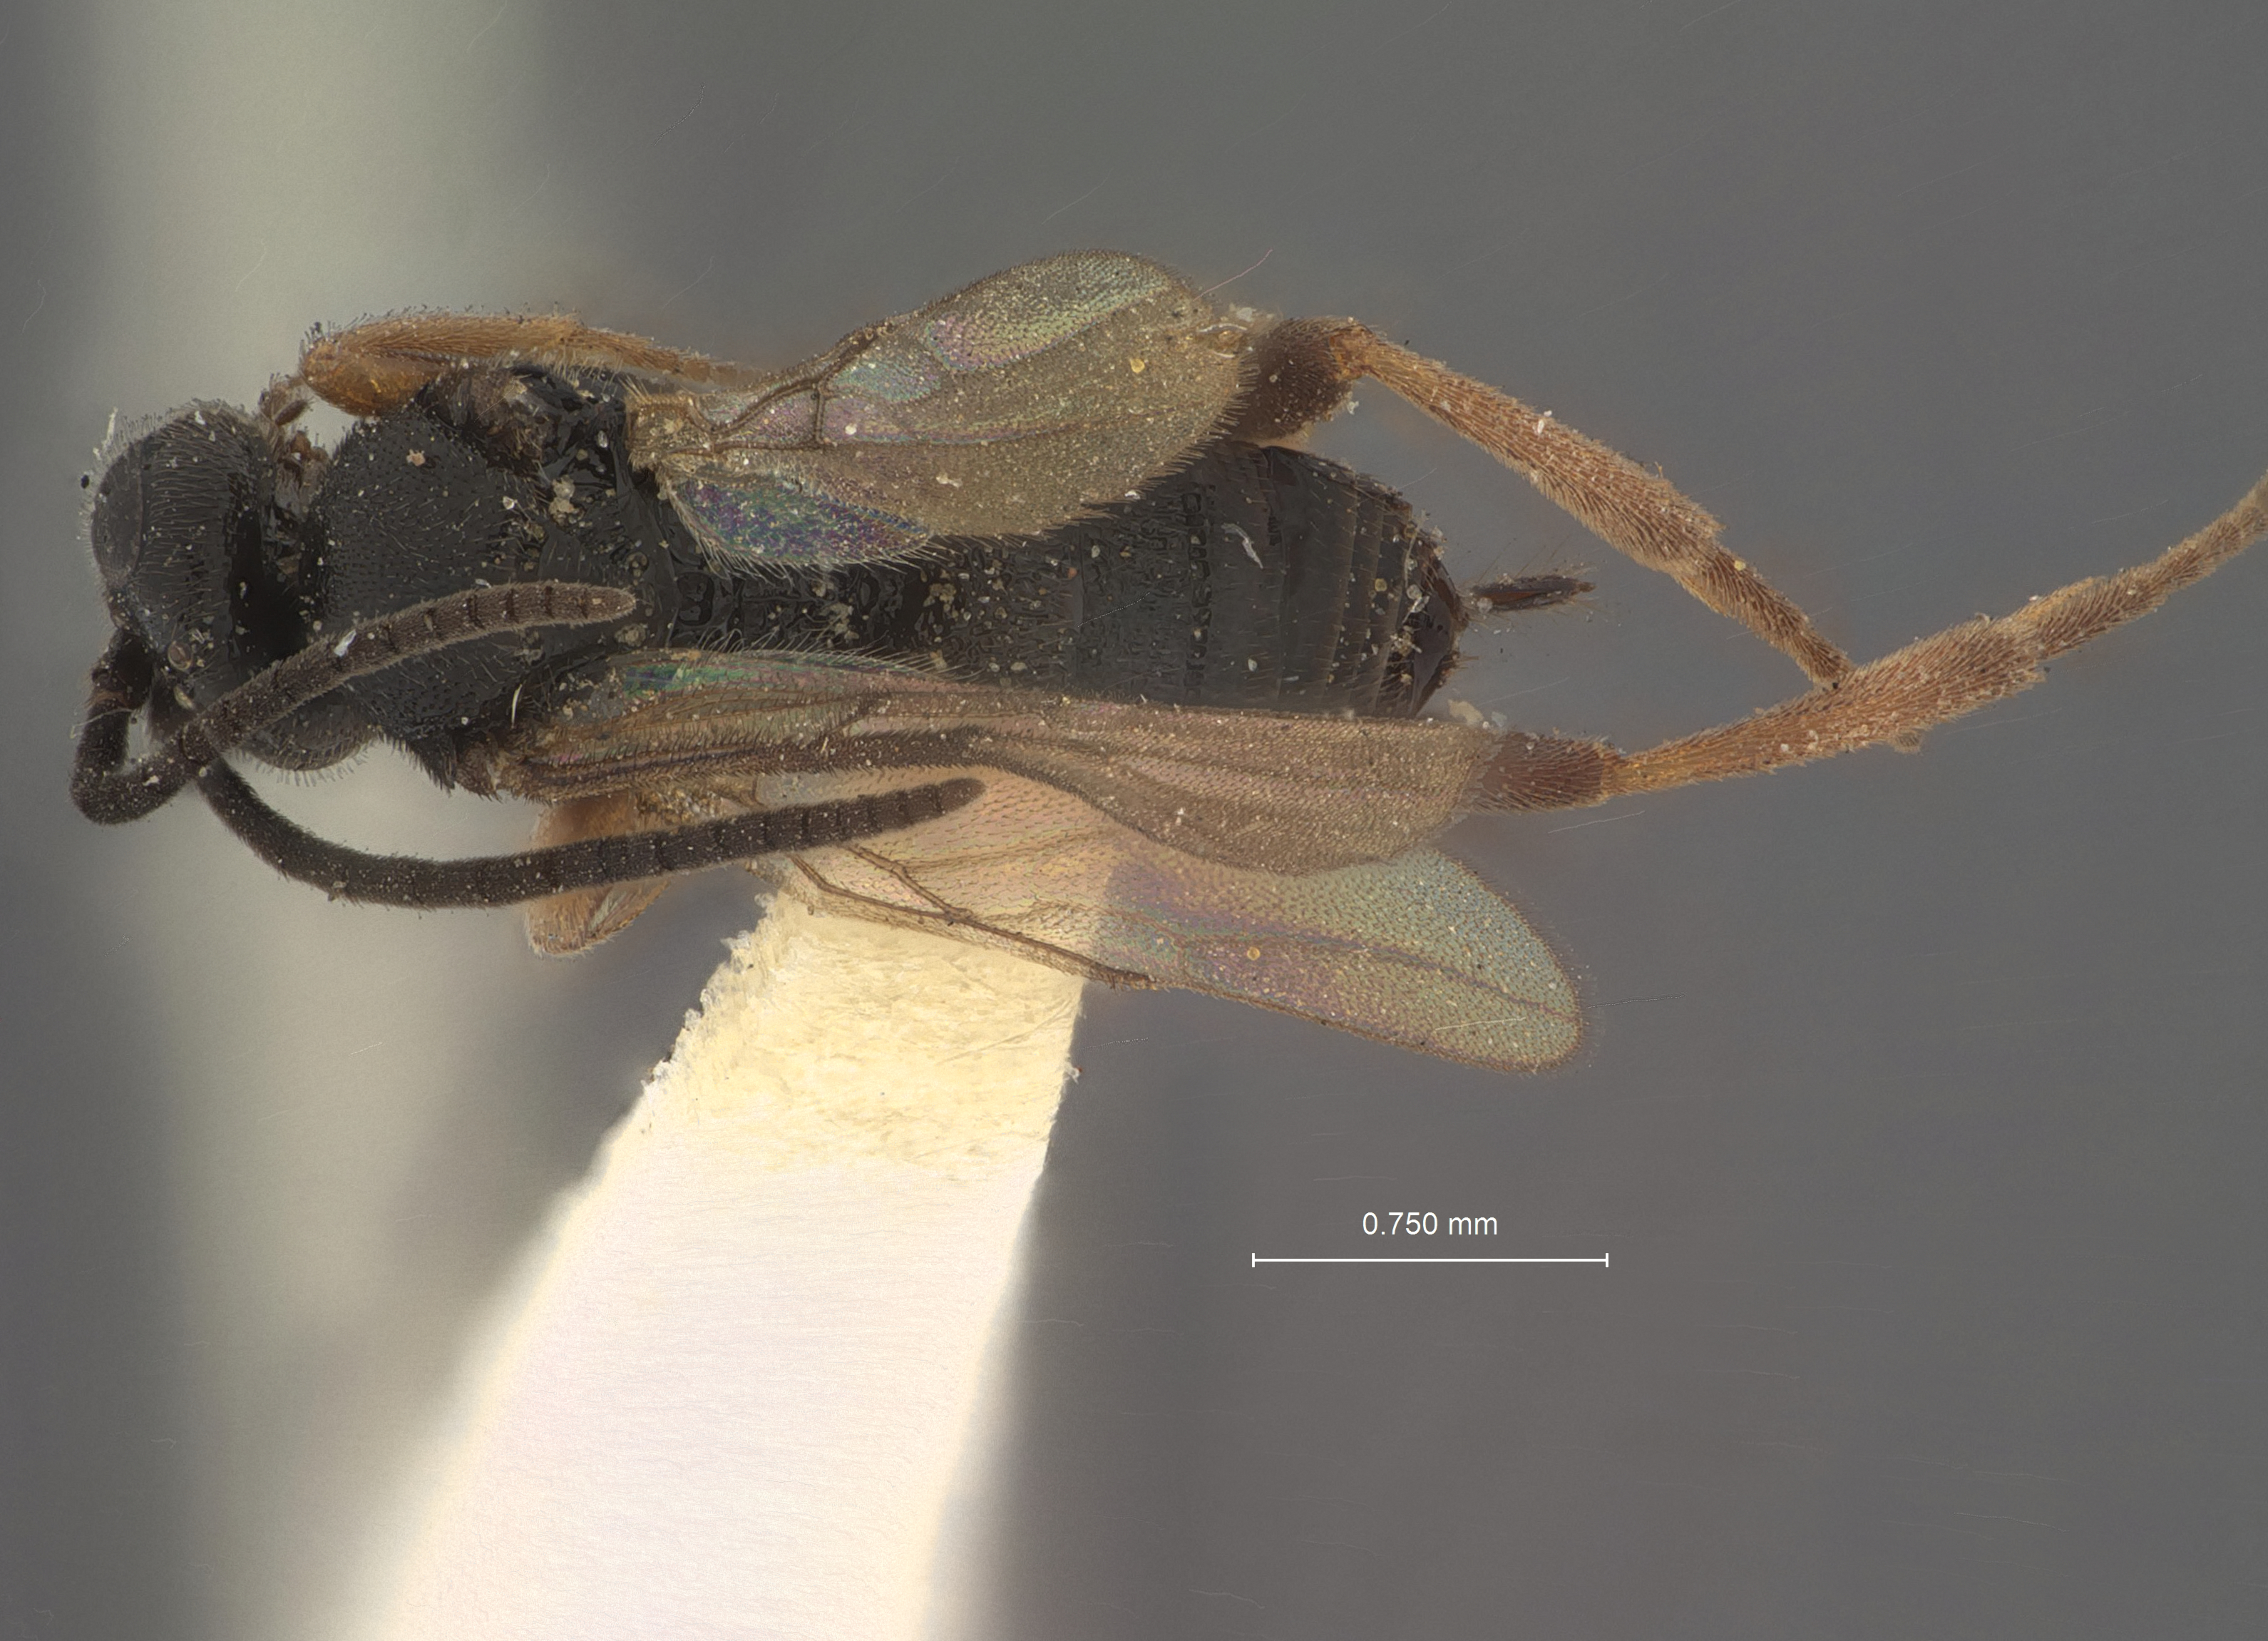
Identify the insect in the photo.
Microgaster femoralis
